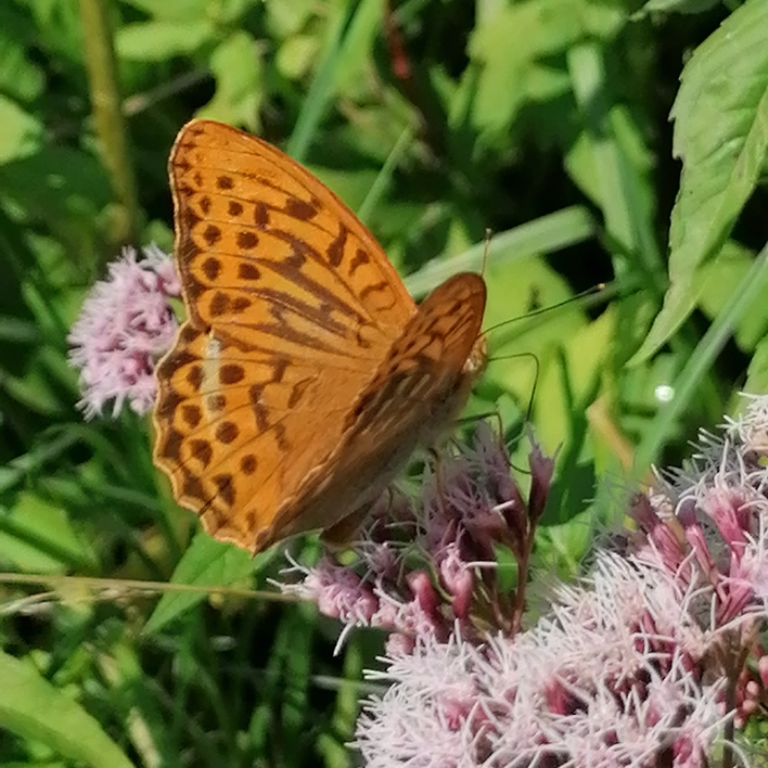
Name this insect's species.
Argynnis paphia
